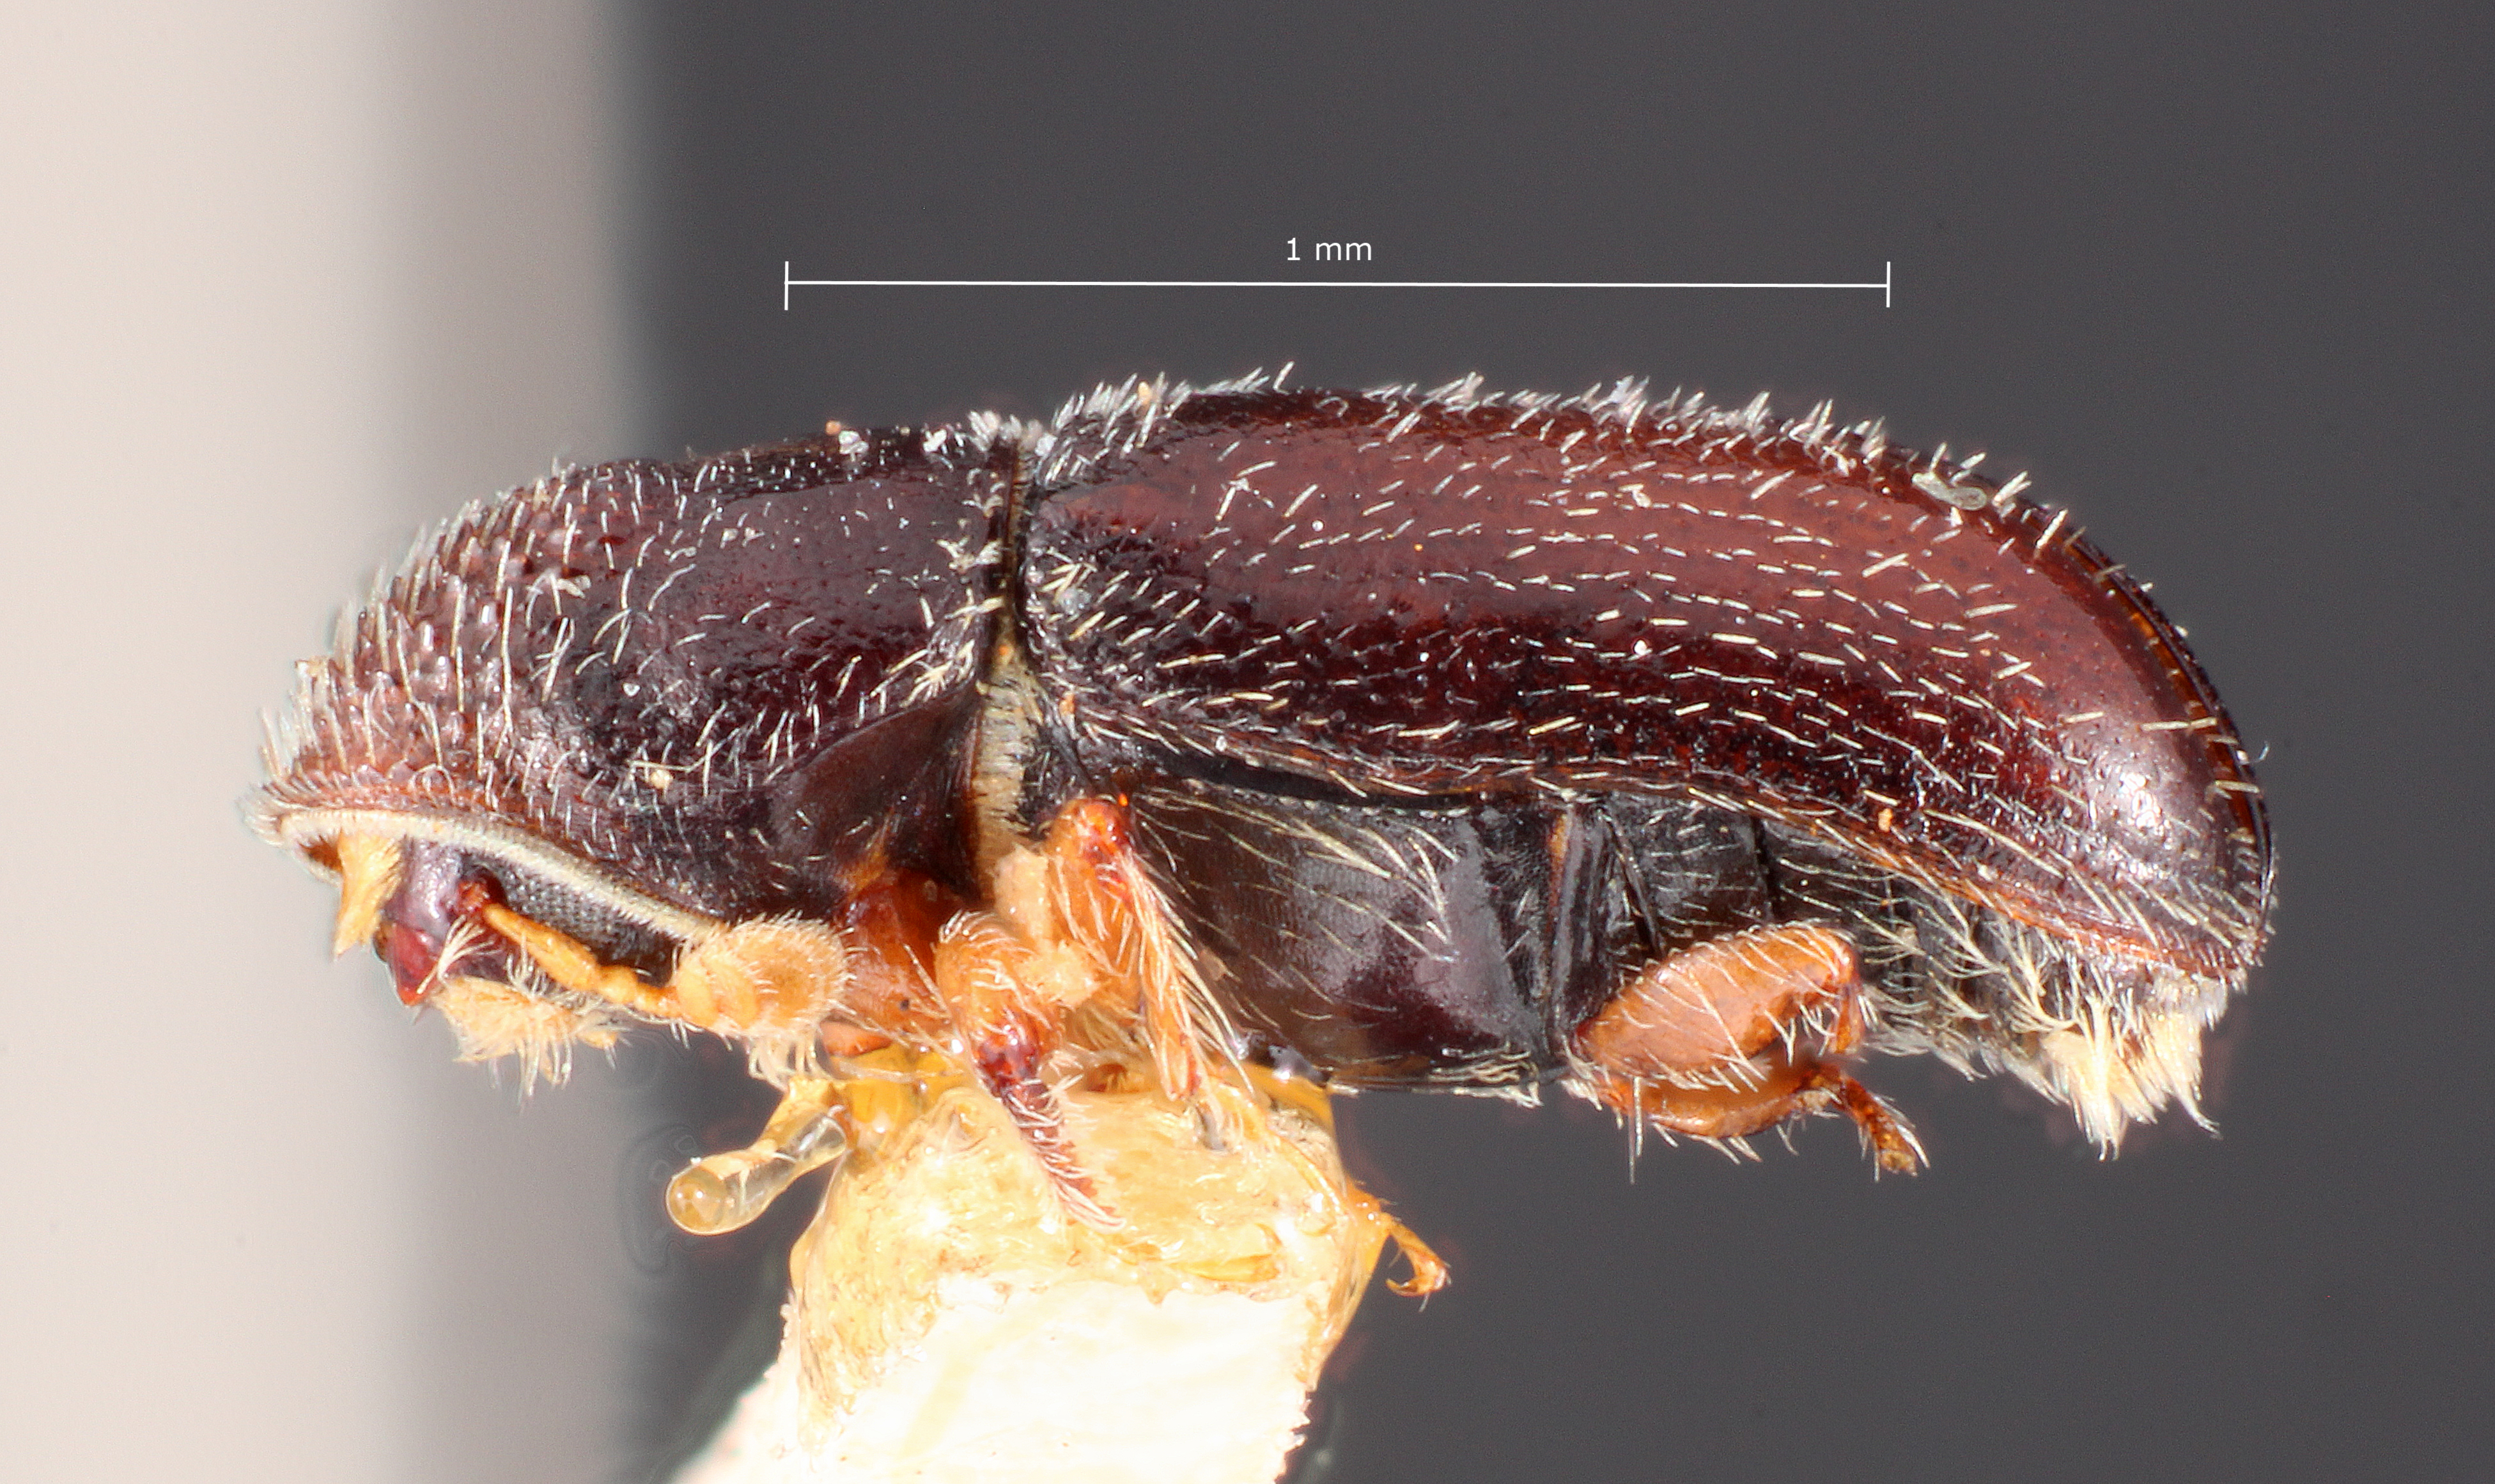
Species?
Pseudopityophthorus agrifoliae
